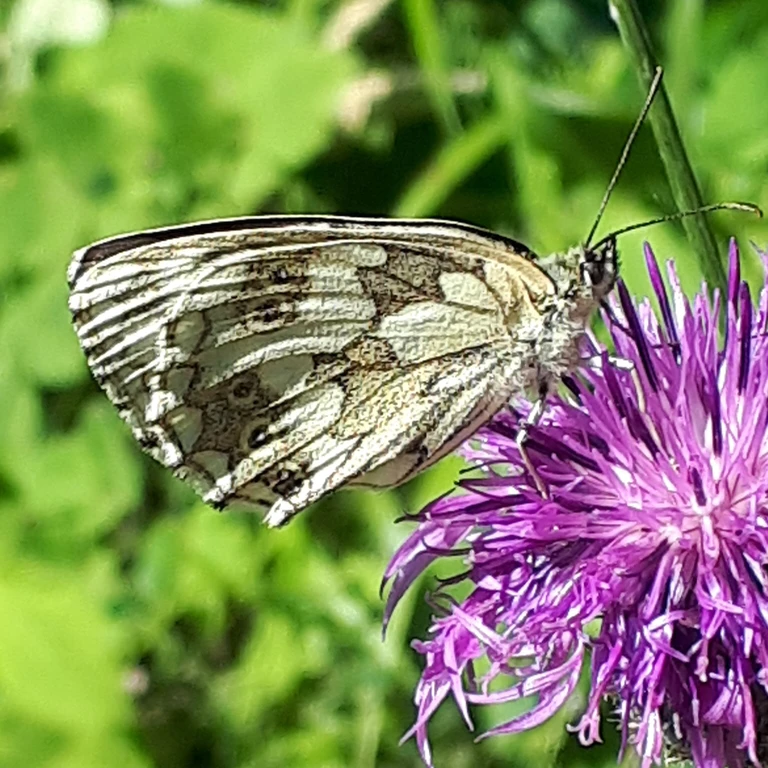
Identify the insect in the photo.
Melanargia galathea
